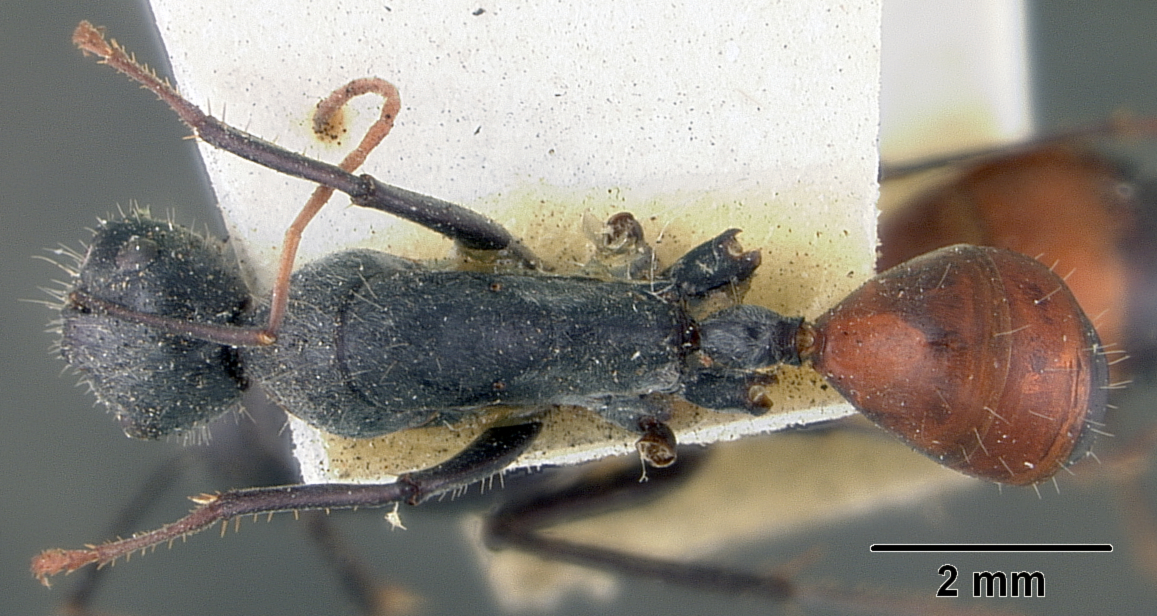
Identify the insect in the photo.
Camponotus versicolor
